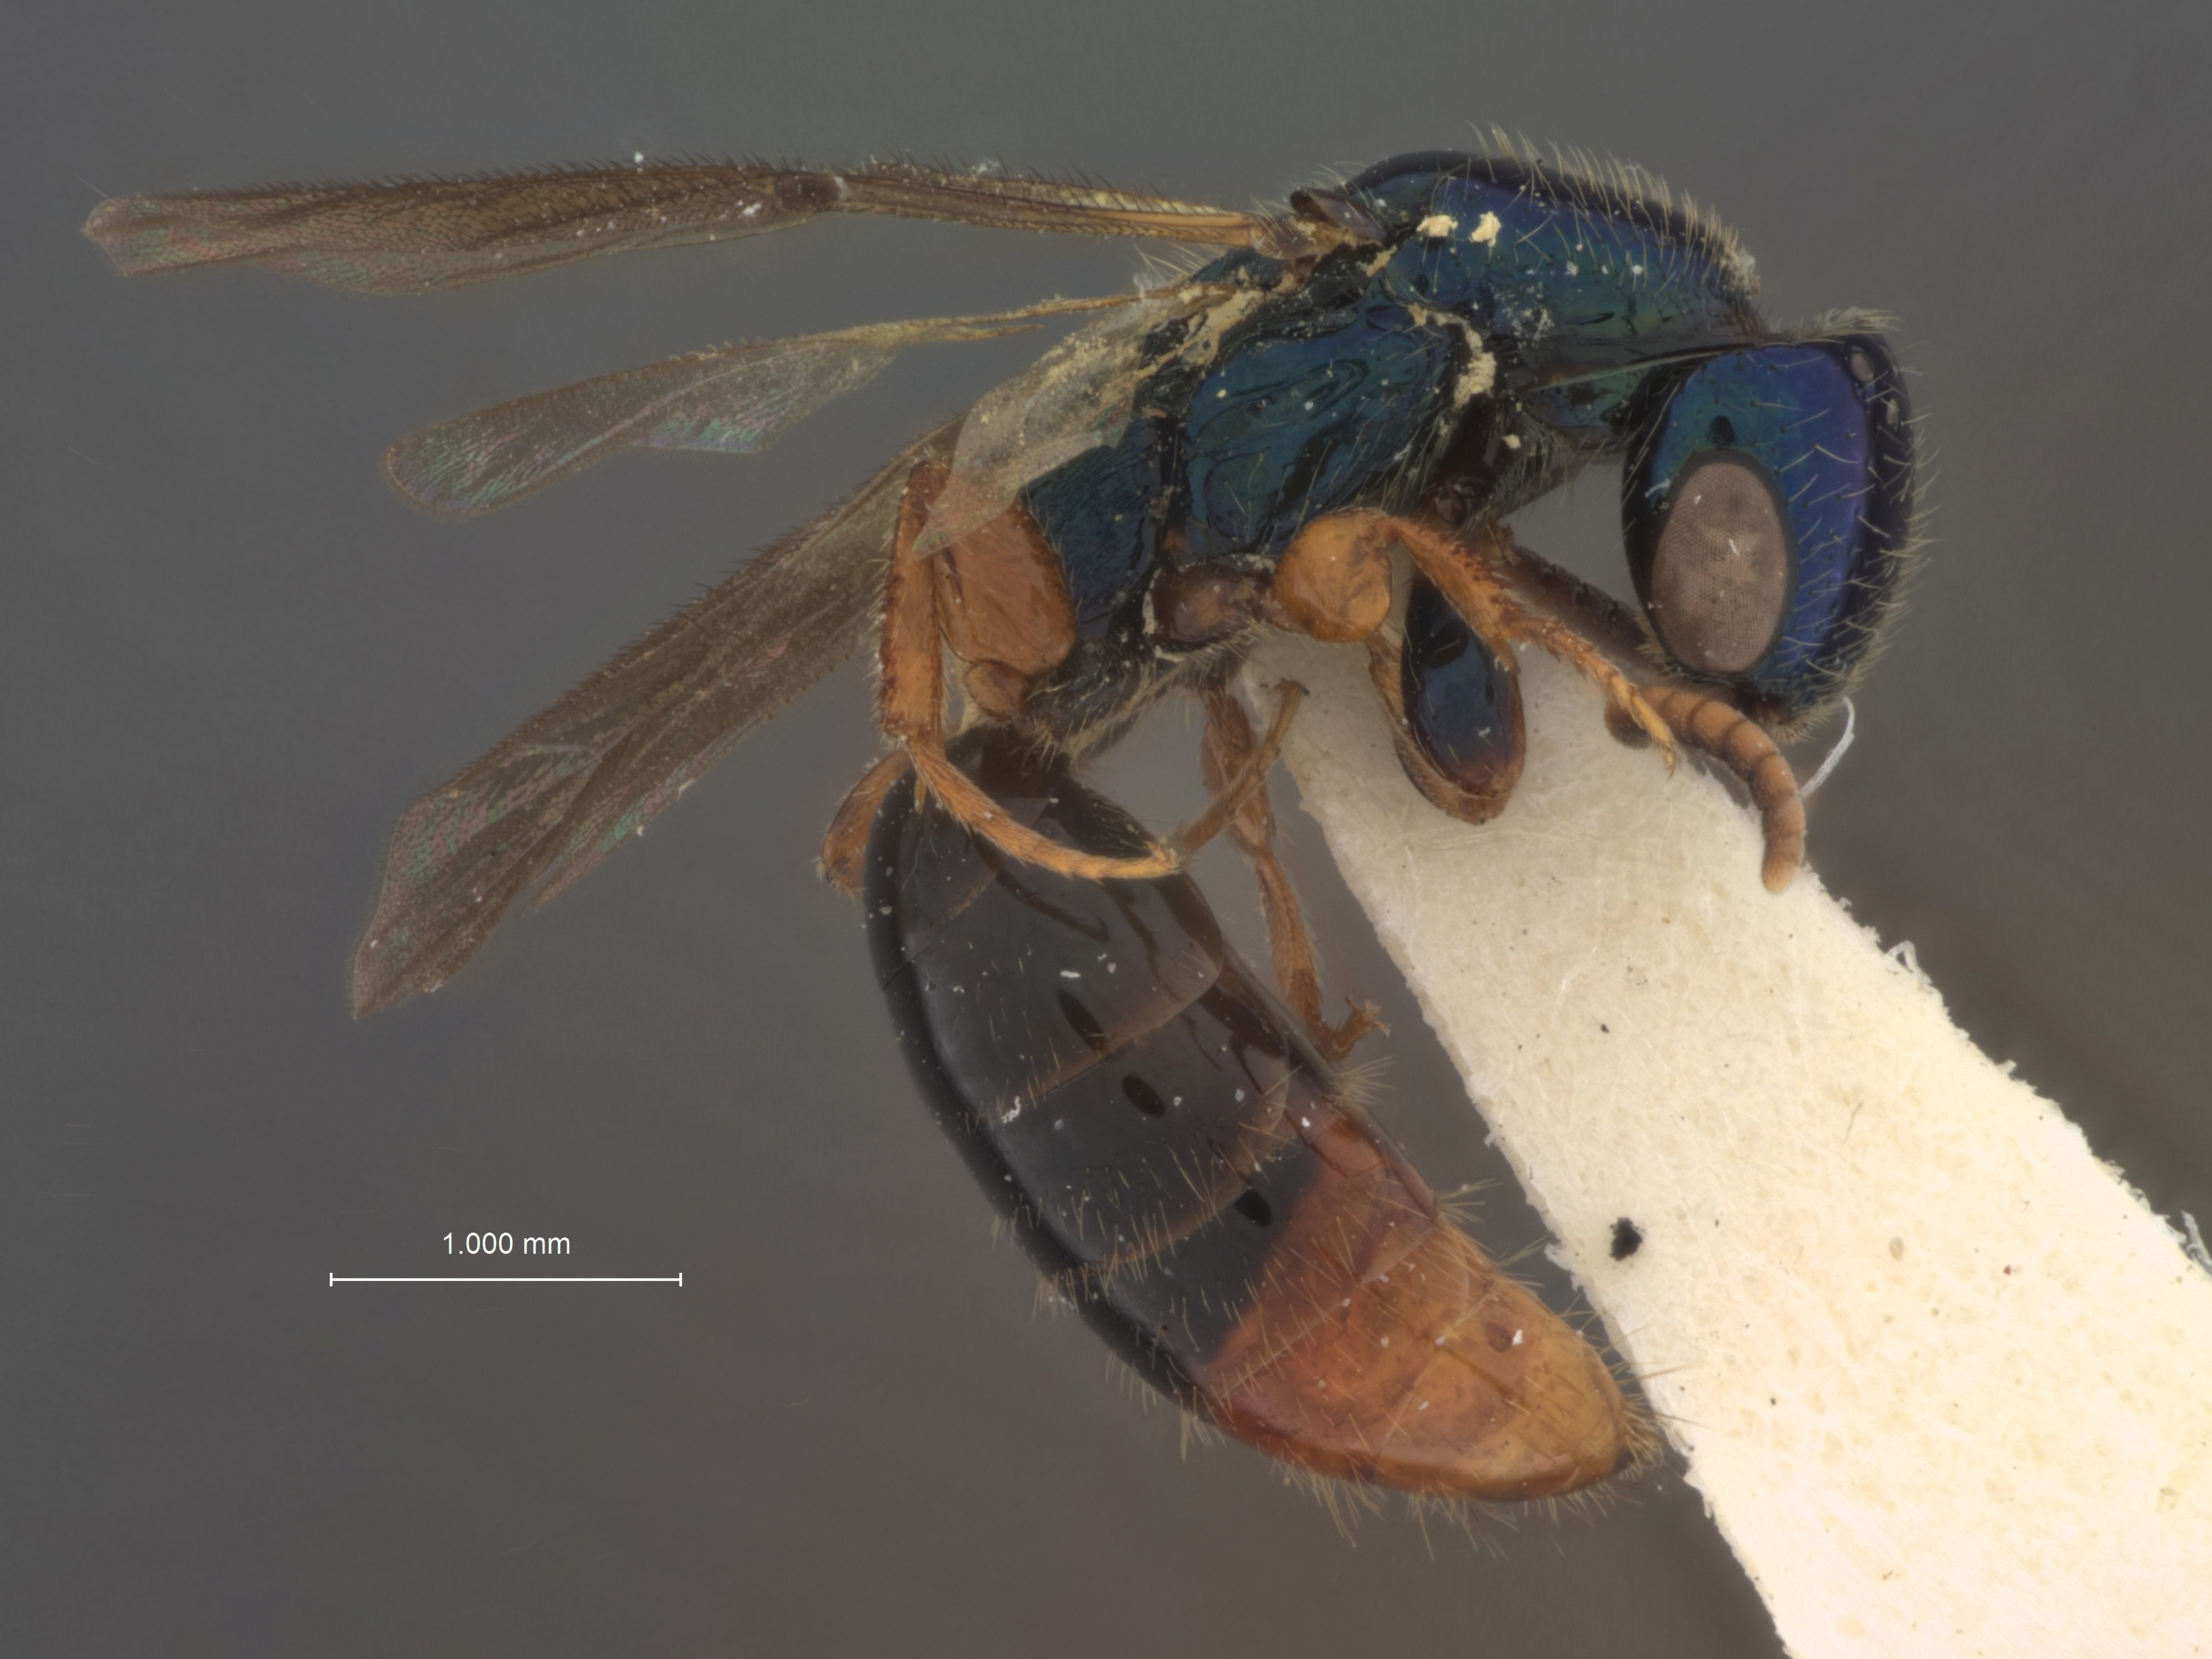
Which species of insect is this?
Rhabdepyris tricolor
